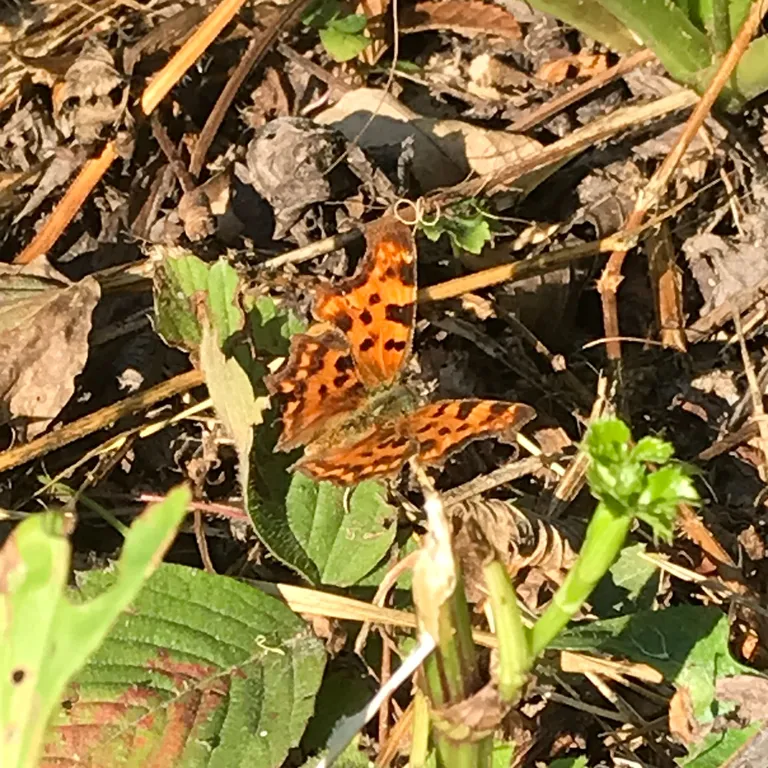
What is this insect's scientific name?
Polygonia c-album
